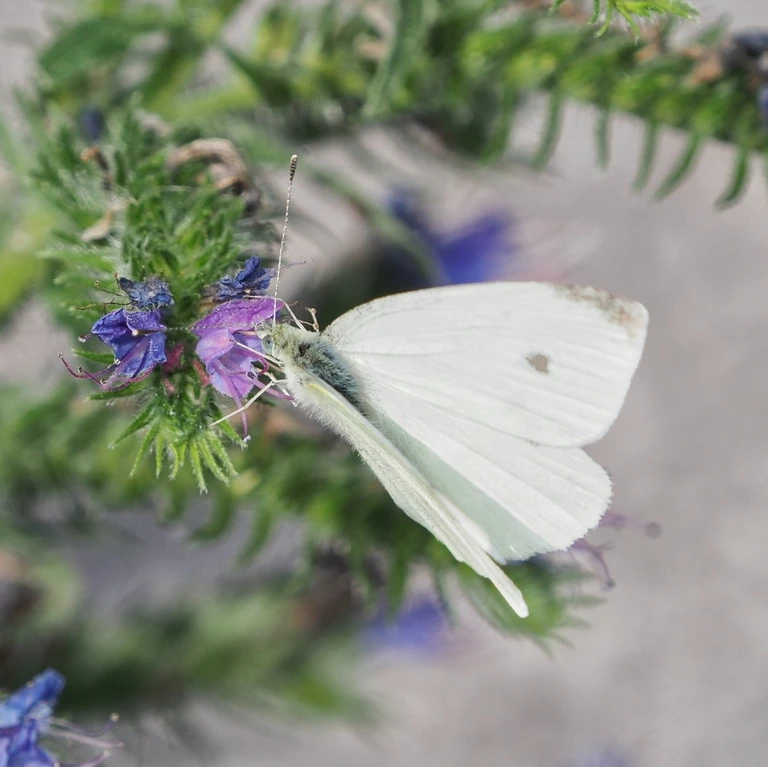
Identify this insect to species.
Pieris rapae
